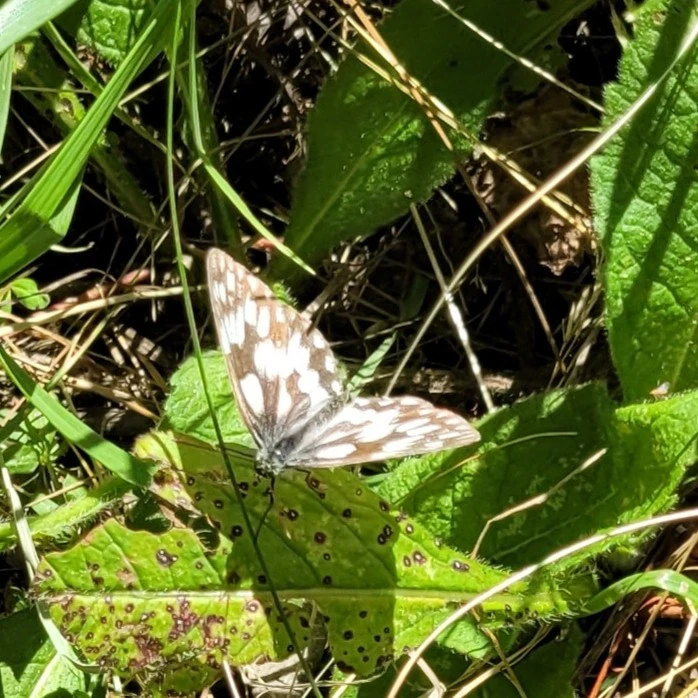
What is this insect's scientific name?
Melanargia galathea
